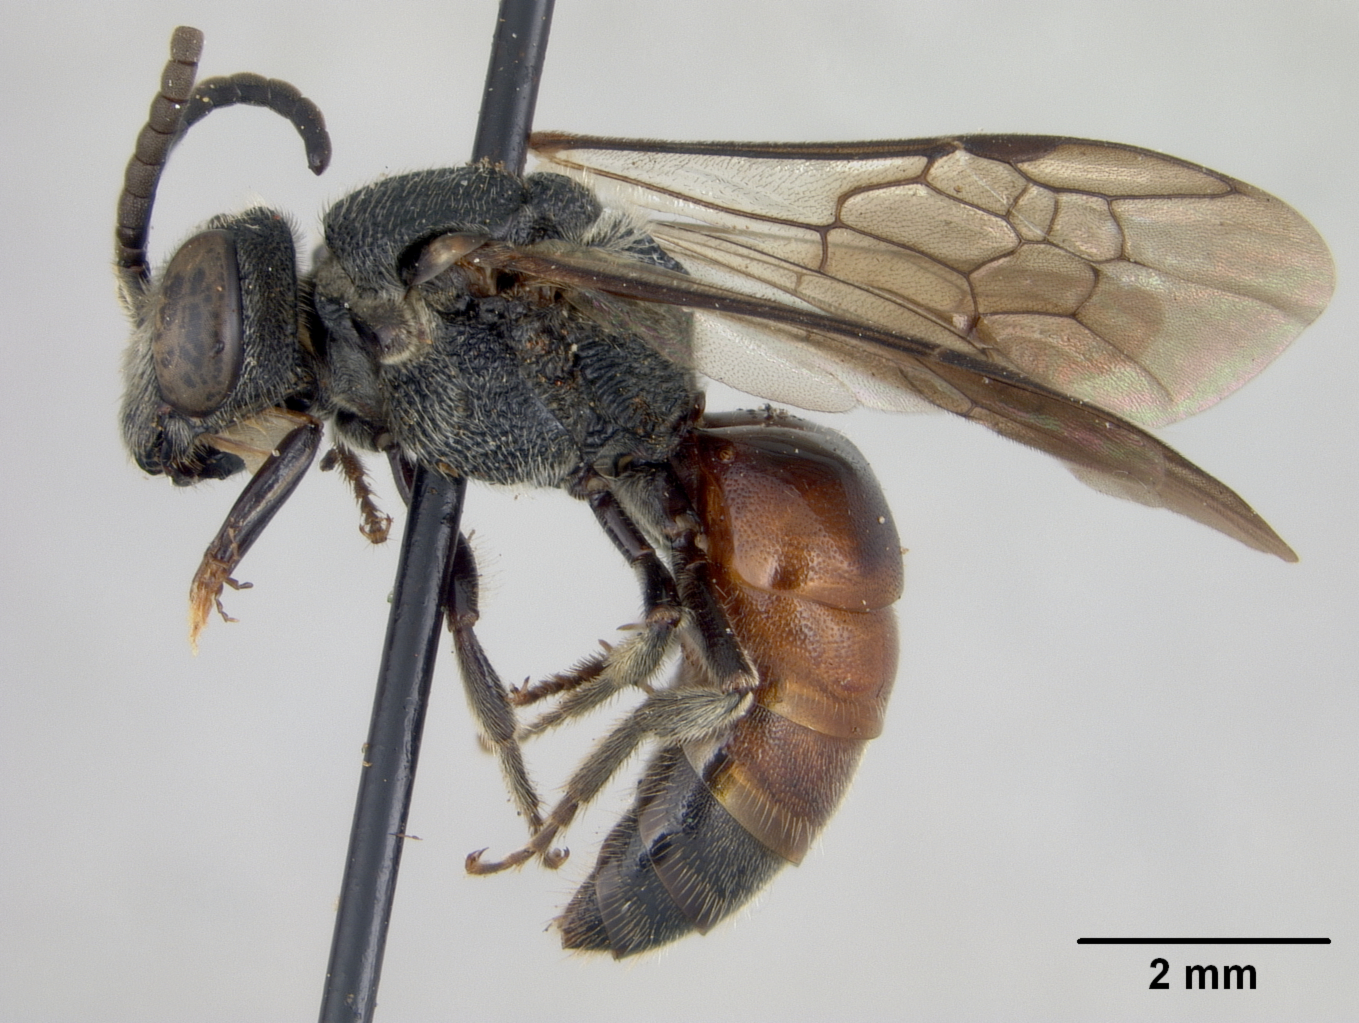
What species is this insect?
Sphecodes sibuyanensis
